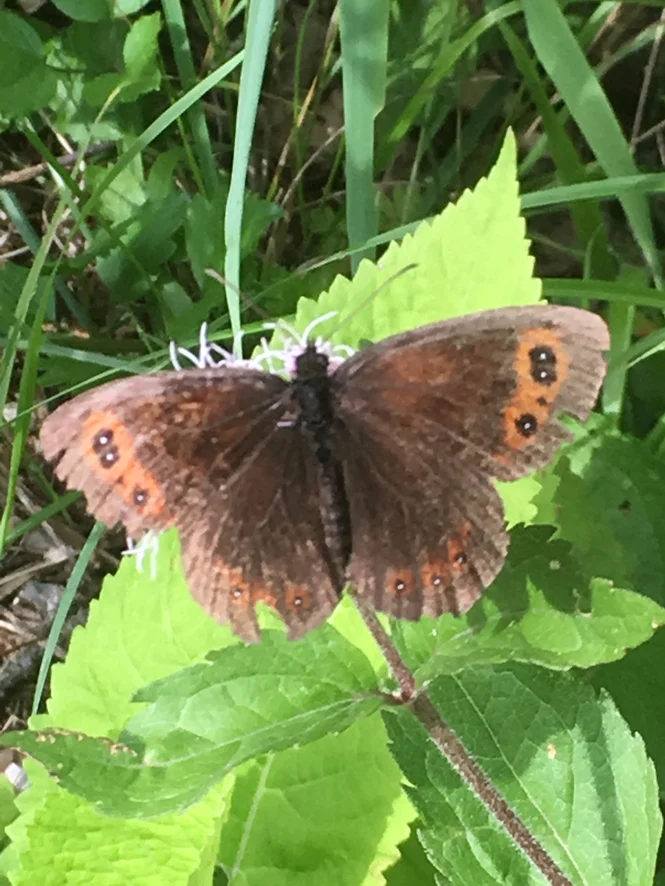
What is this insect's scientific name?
Erebia aethiops
